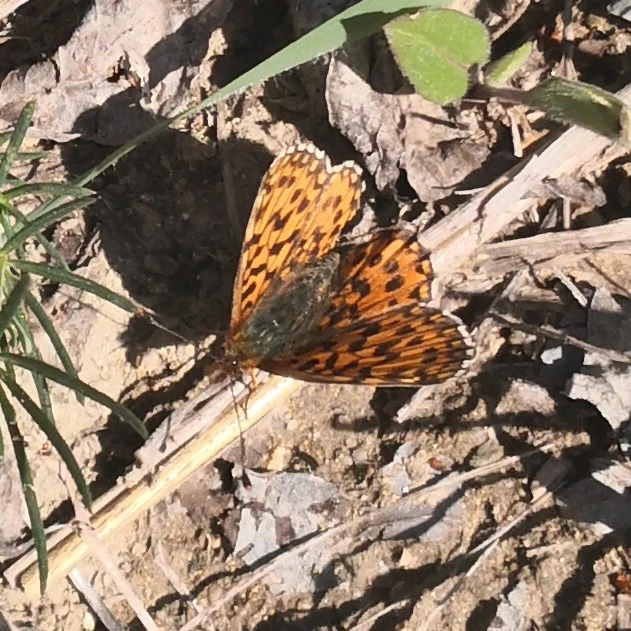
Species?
Boloria dia
